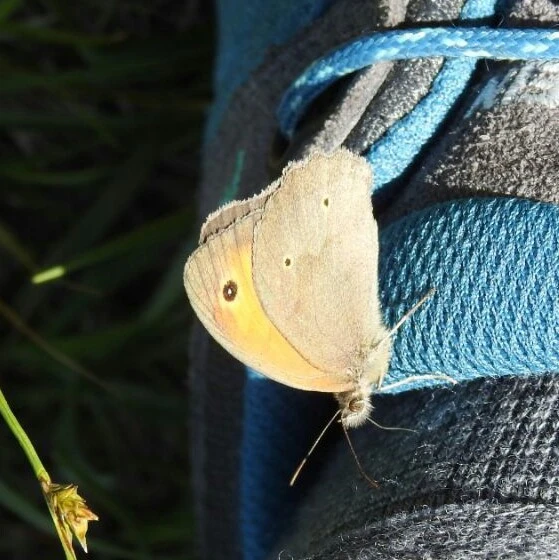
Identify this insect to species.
Maniola jurtina
